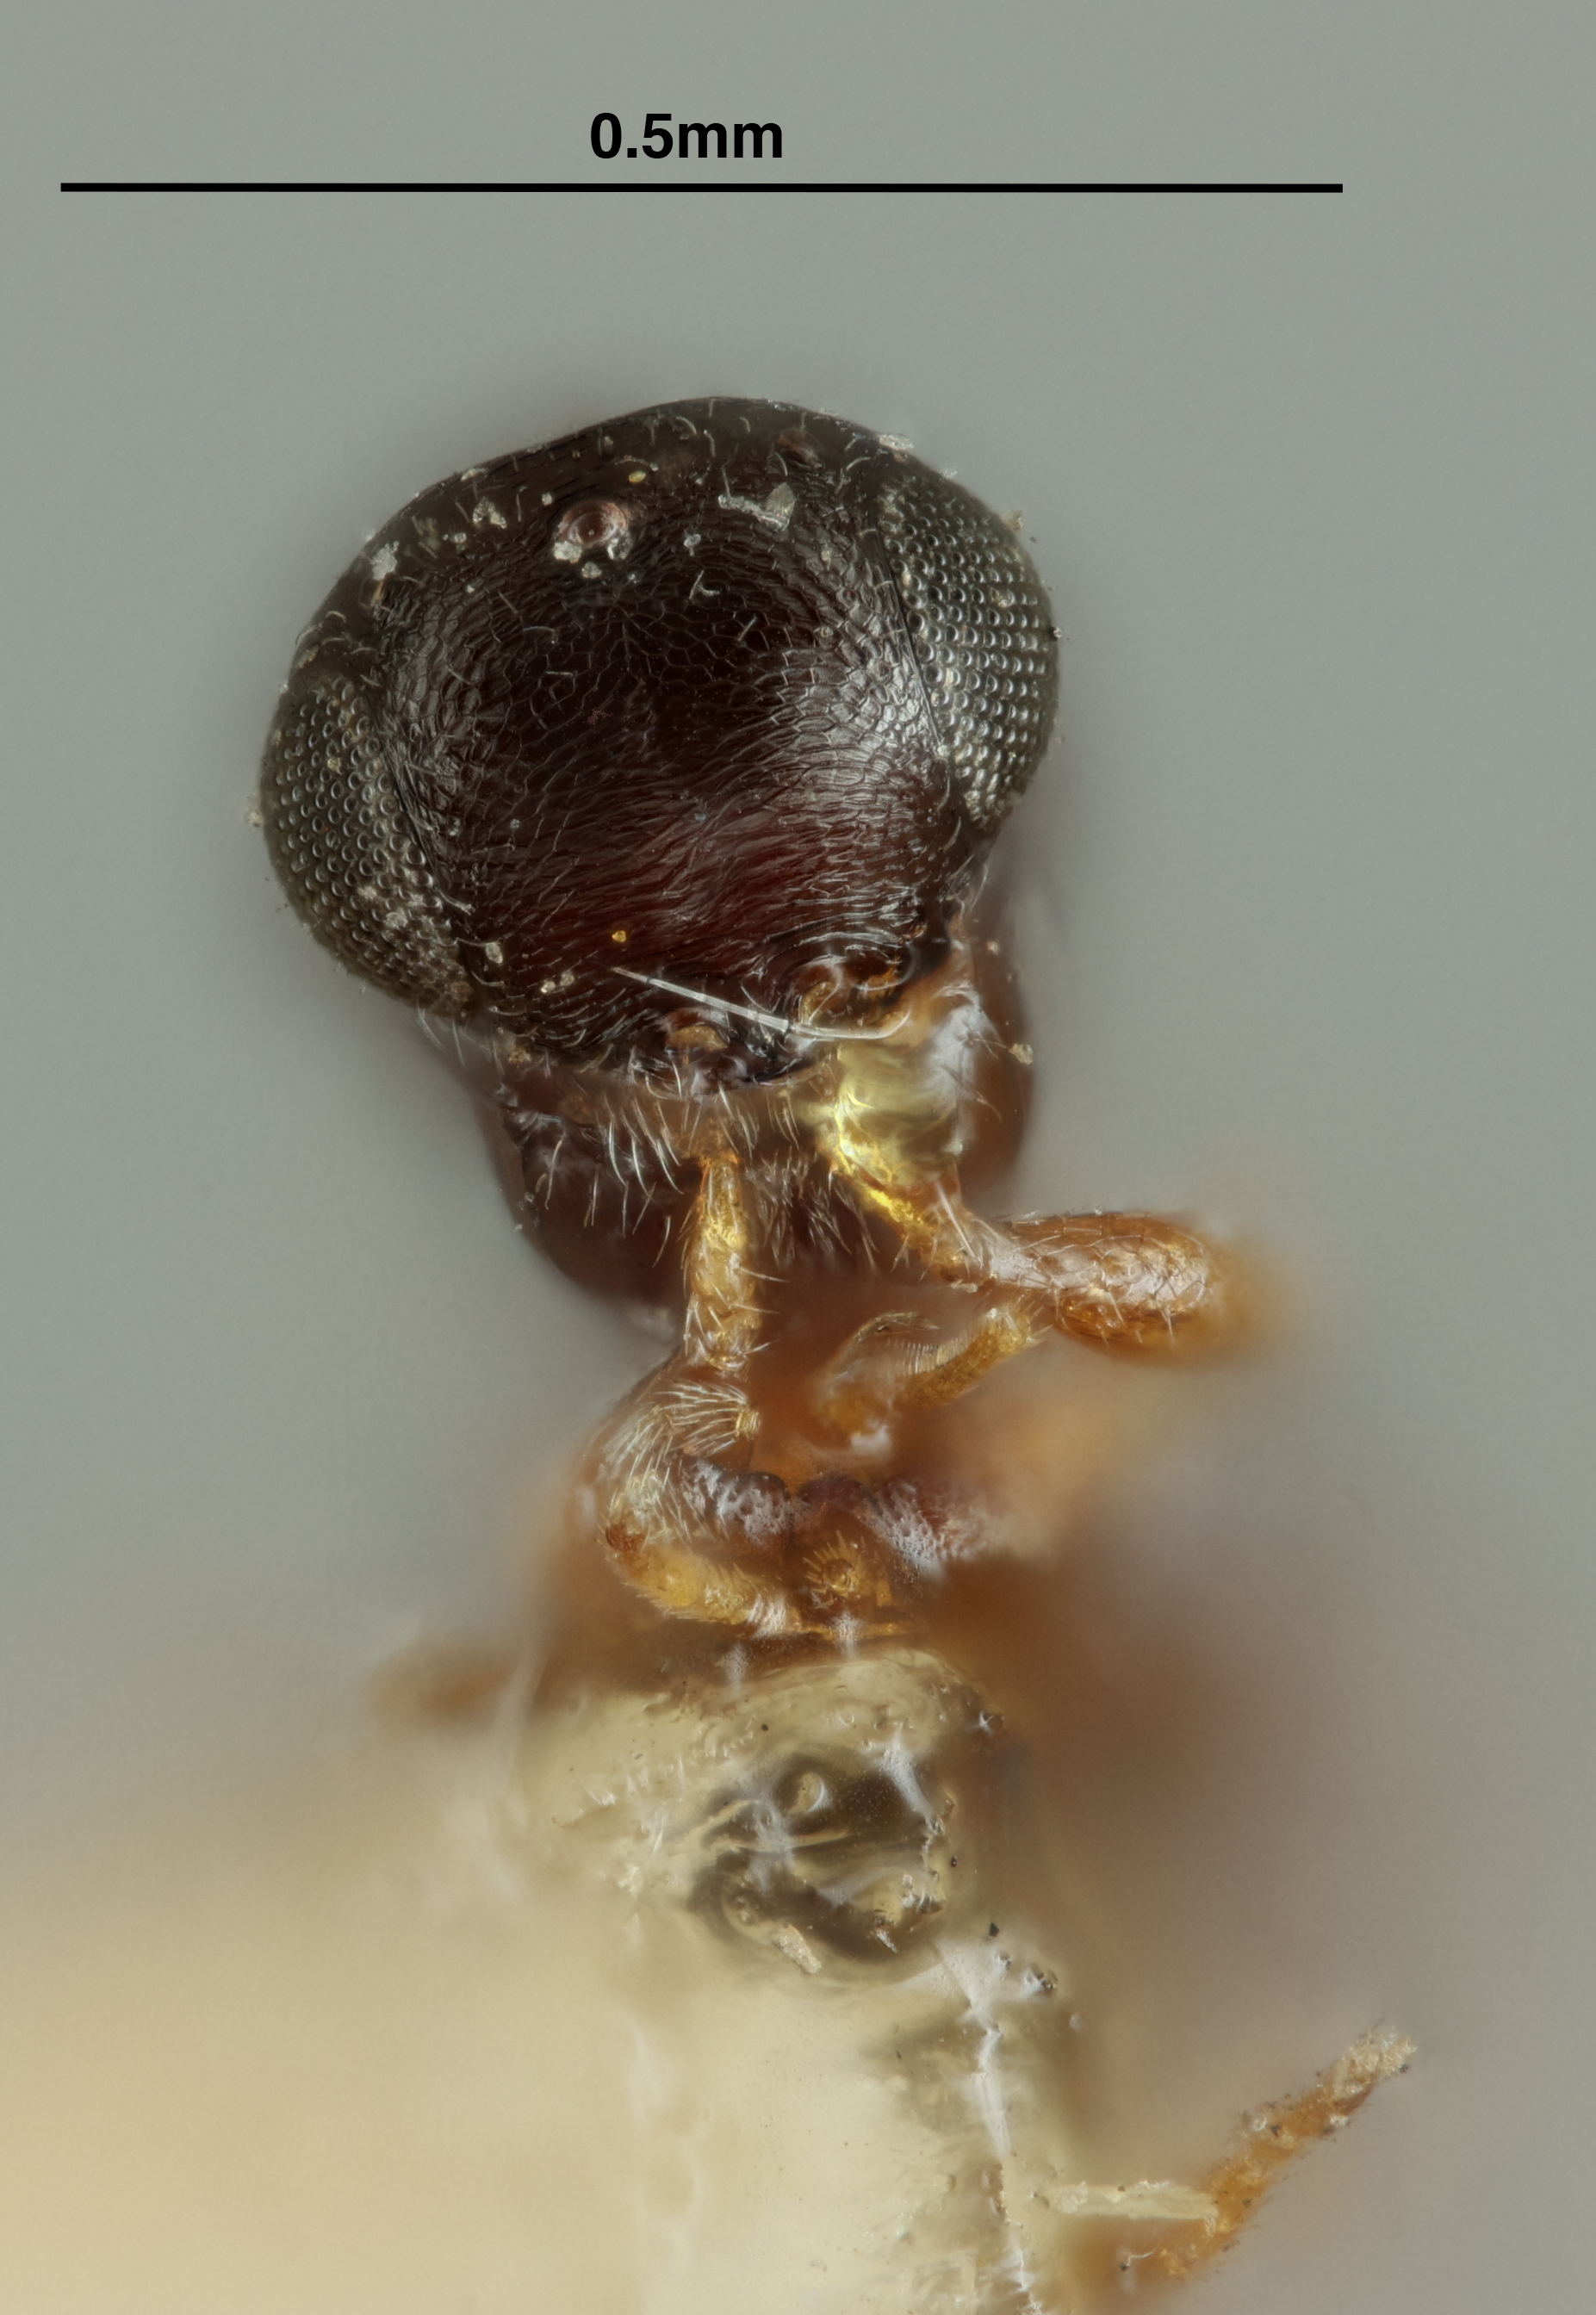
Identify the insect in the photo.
Leptacis breviventris
